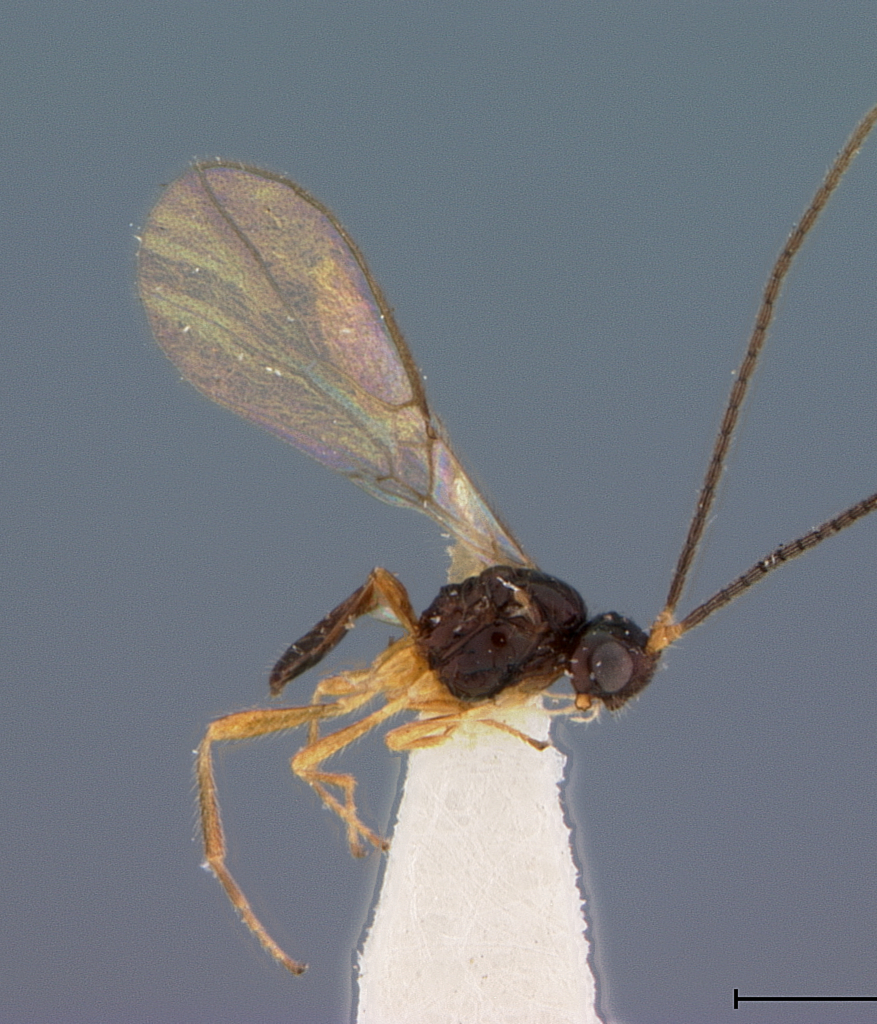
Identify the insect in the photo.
Aspilota longibasis
